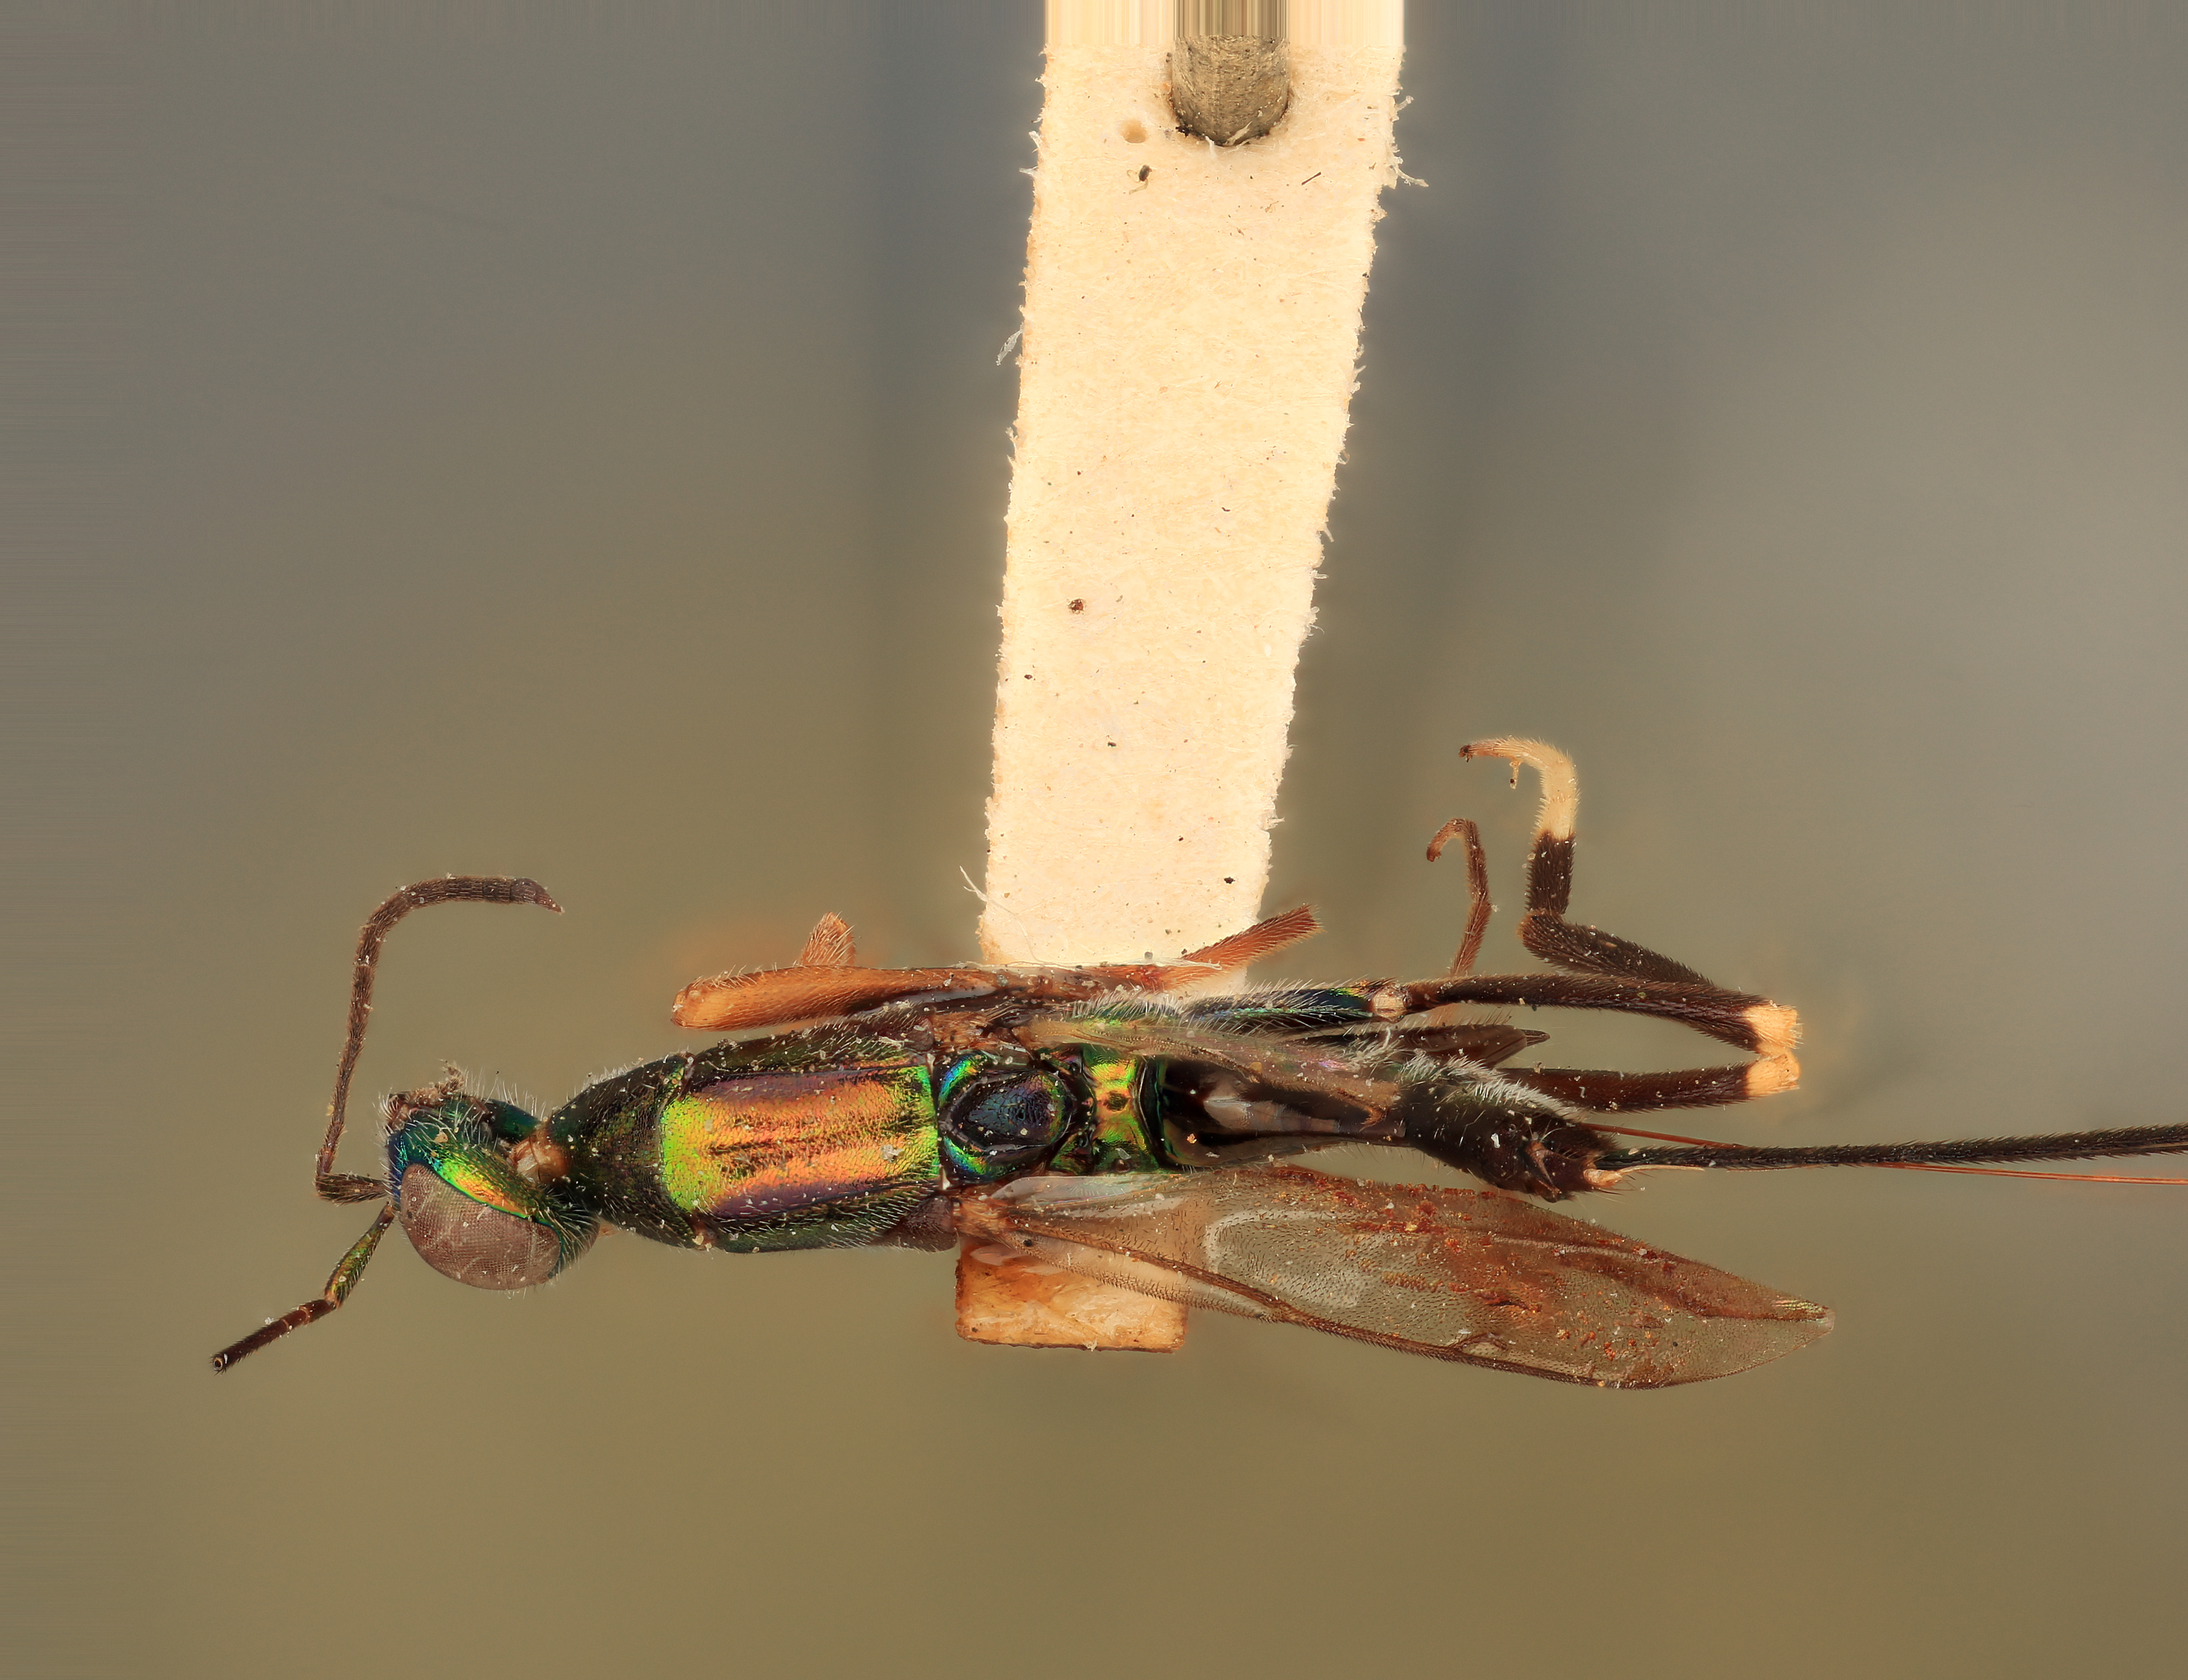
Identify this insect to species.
Metapelma tenuicrus
